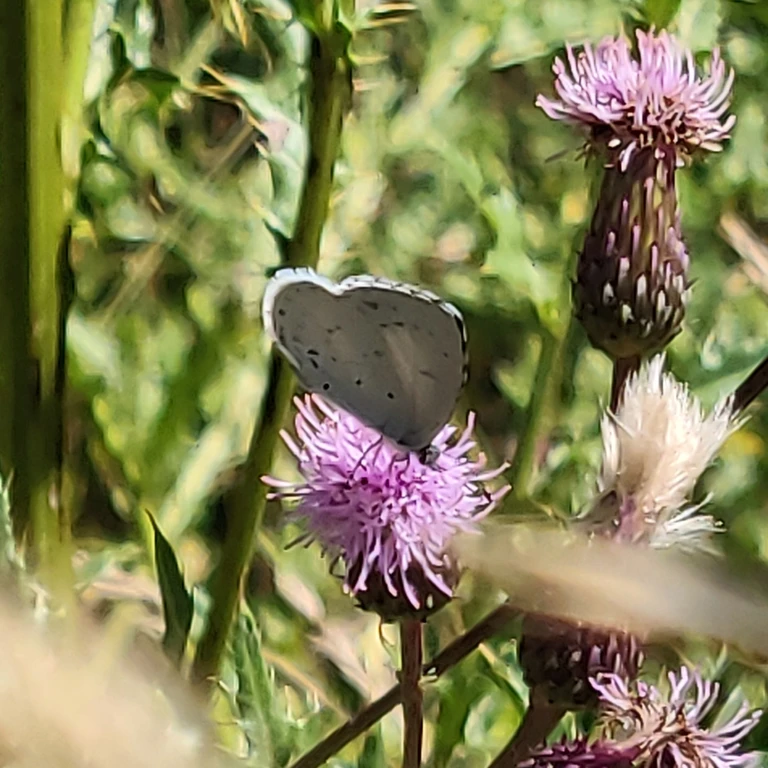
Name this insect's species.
Celastrina argiolus
